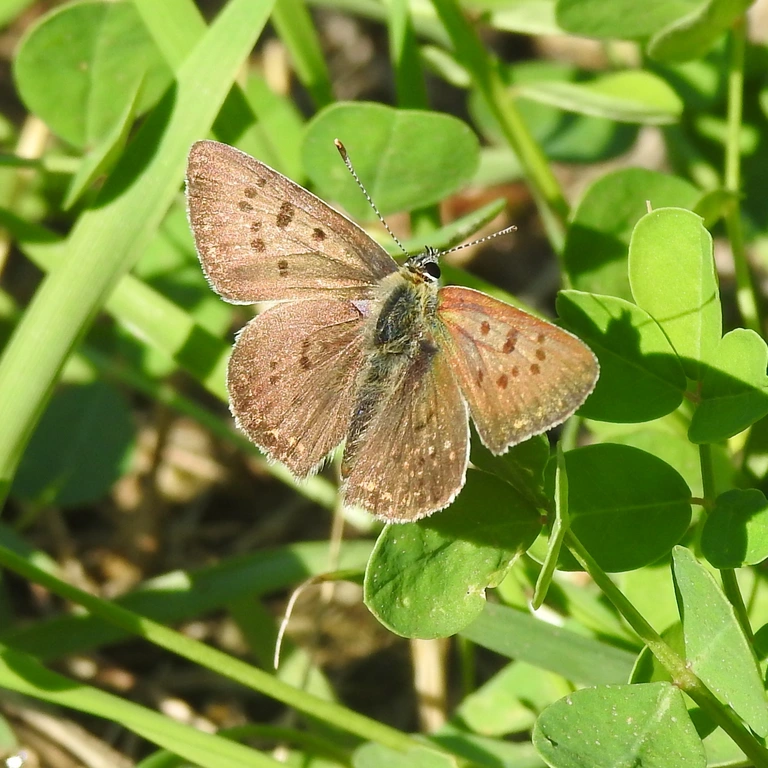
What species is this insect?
Lycaena tityrus (also Loweia tityrus)
